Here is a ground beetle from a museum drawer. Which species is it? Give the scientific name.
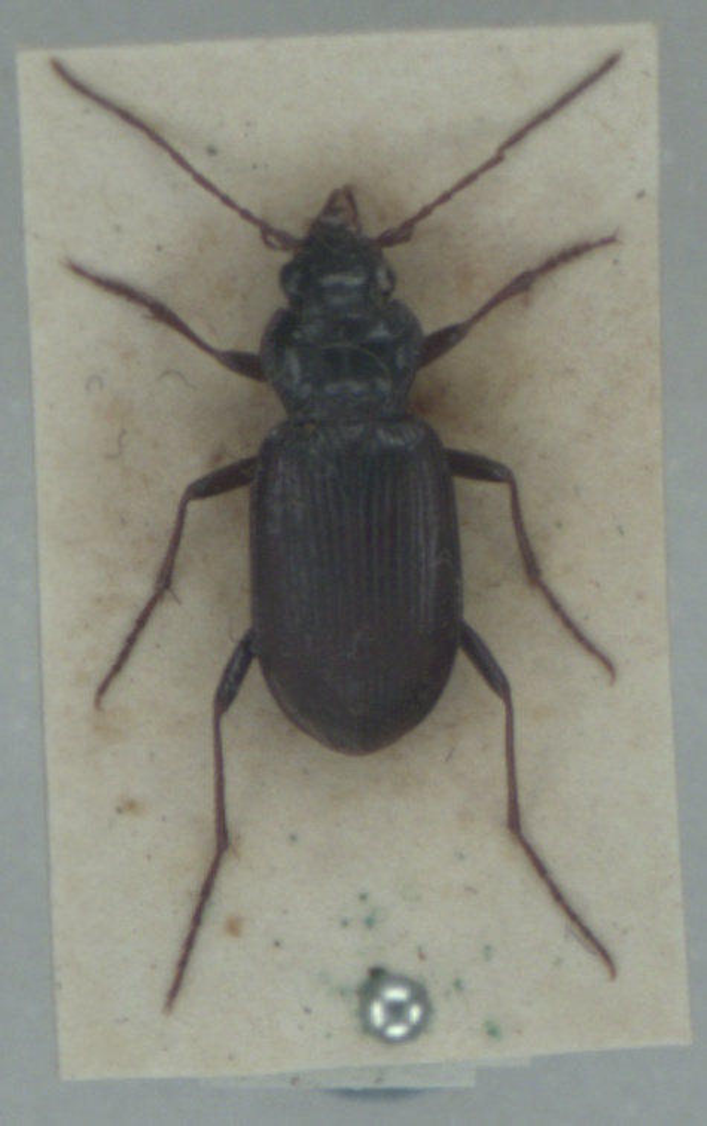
Nebria salina
